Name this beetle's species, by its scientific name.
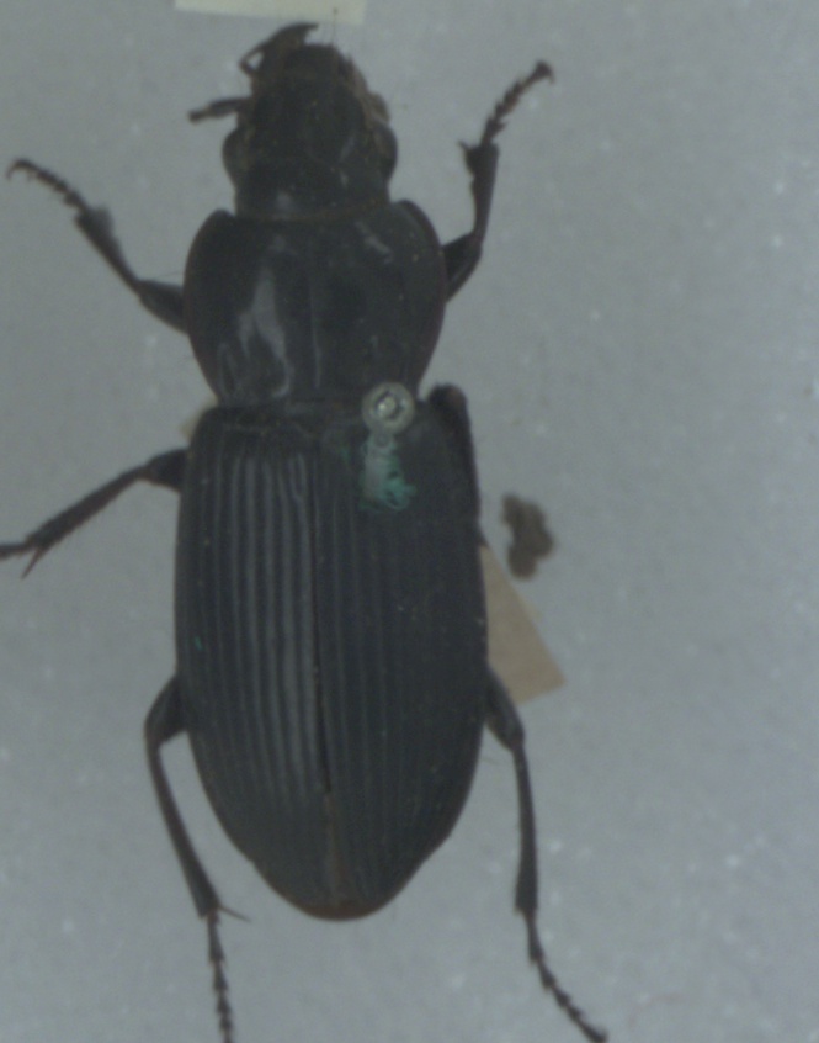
Pterostichus melanarius
